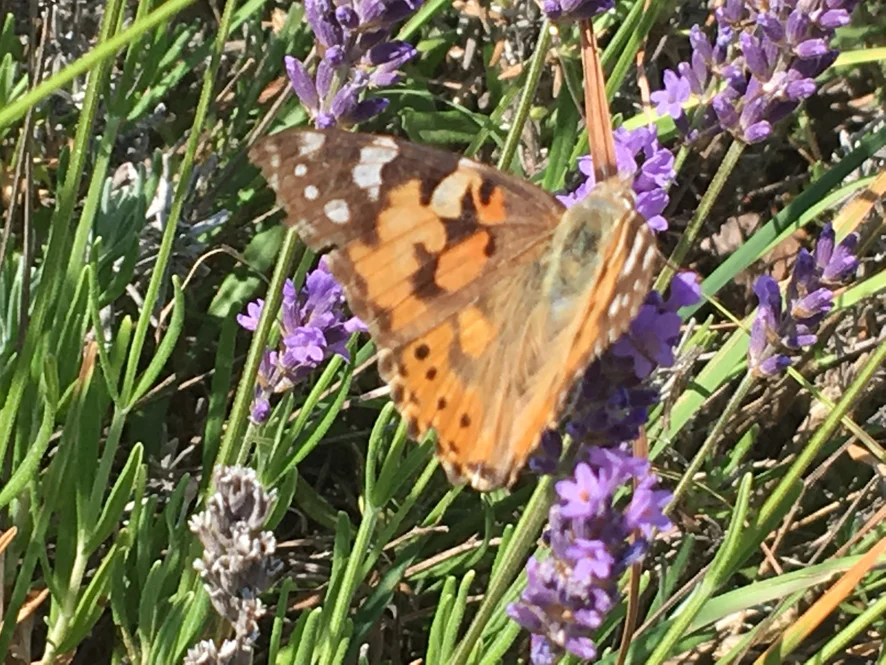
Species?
Vanessa cardui
